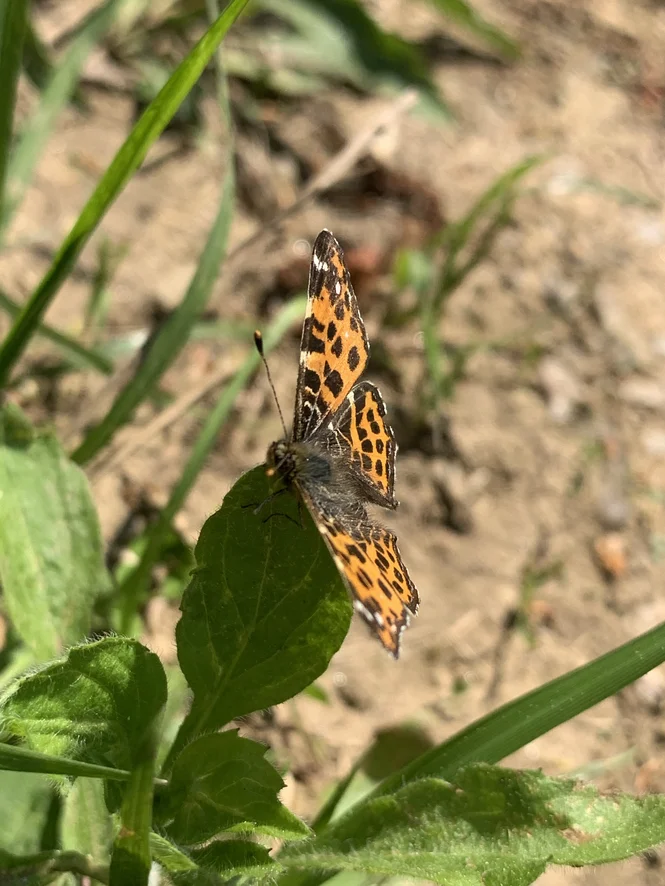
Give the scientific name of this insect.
Araschnia levana
